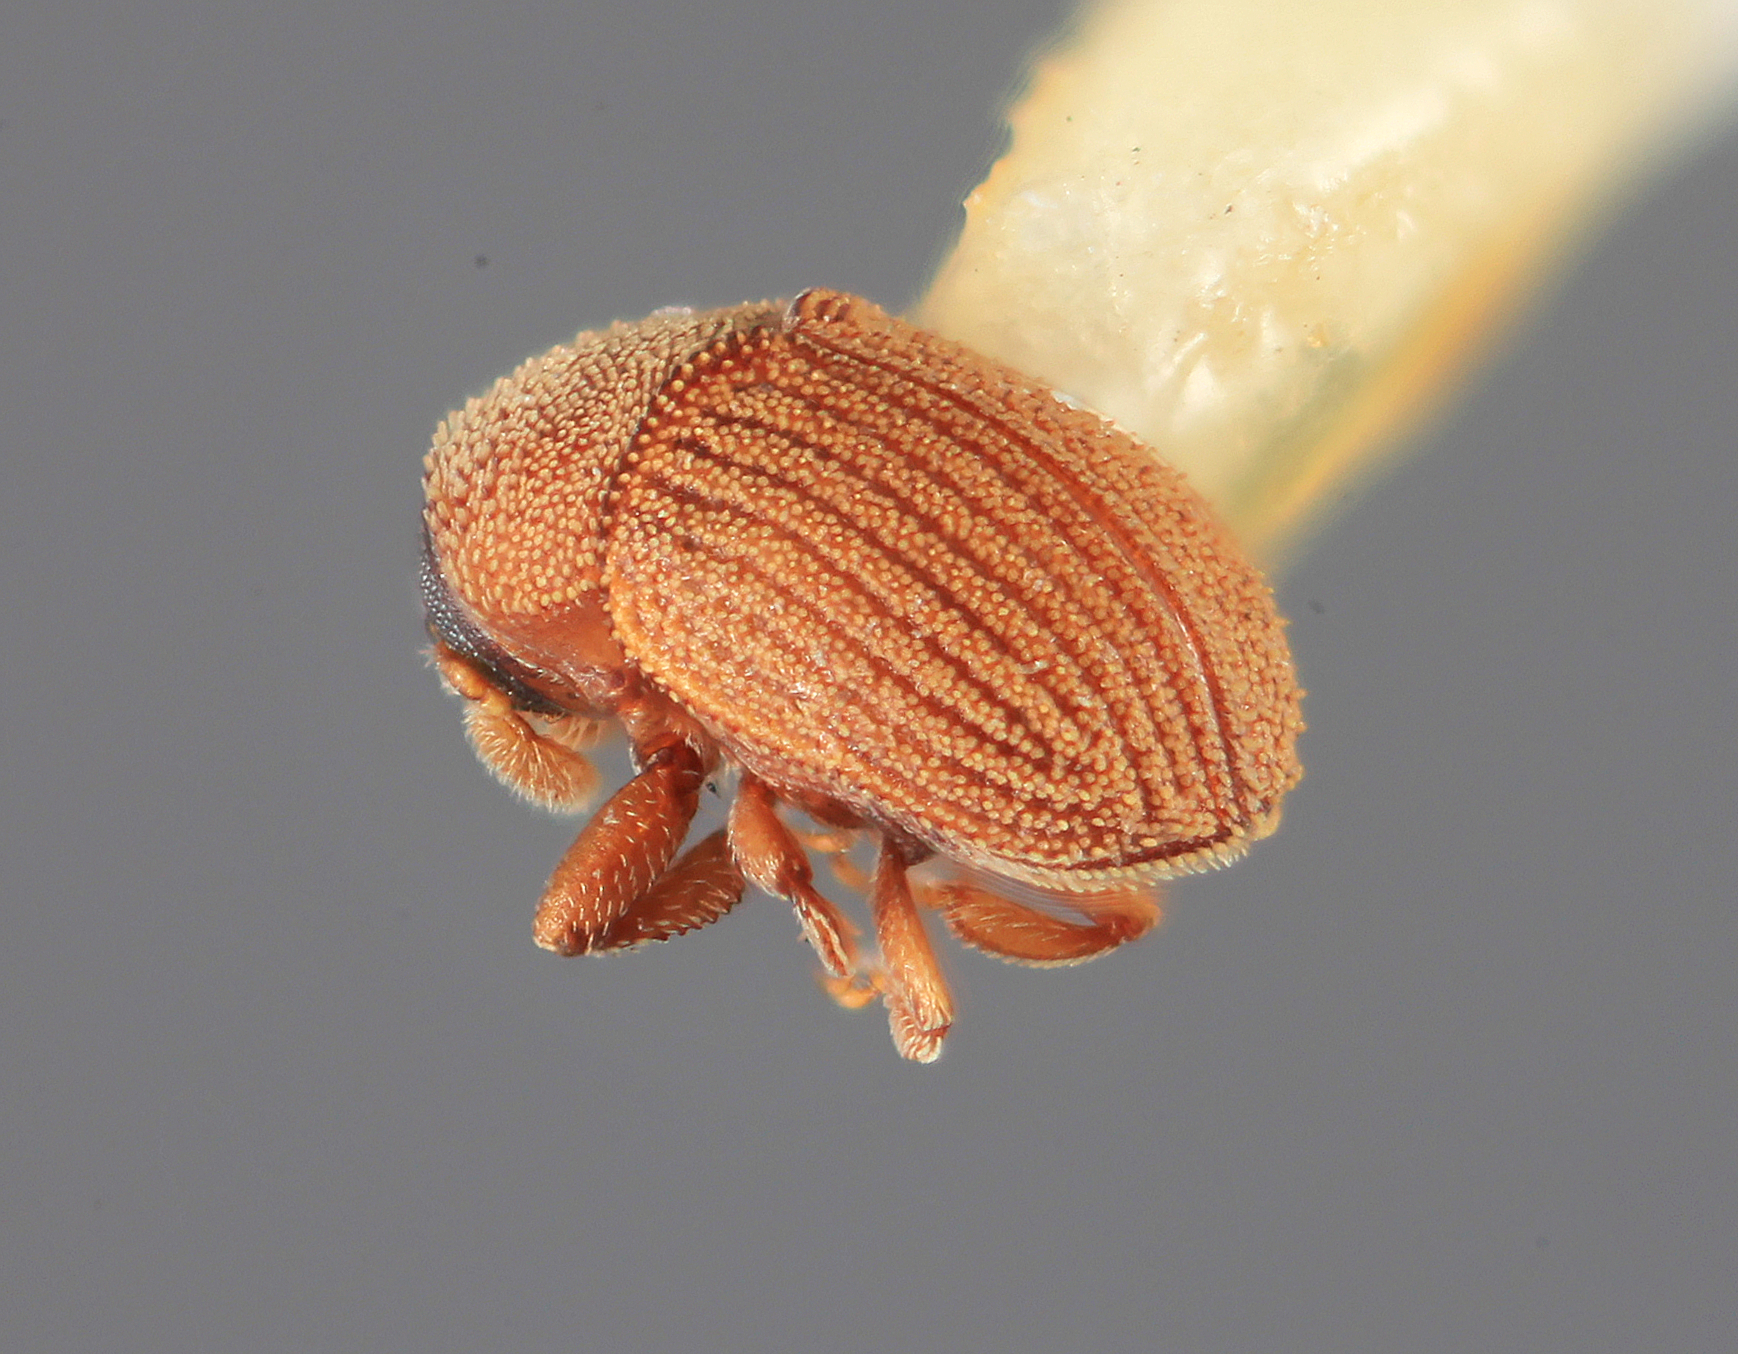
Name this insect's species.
Chramesus minulus
